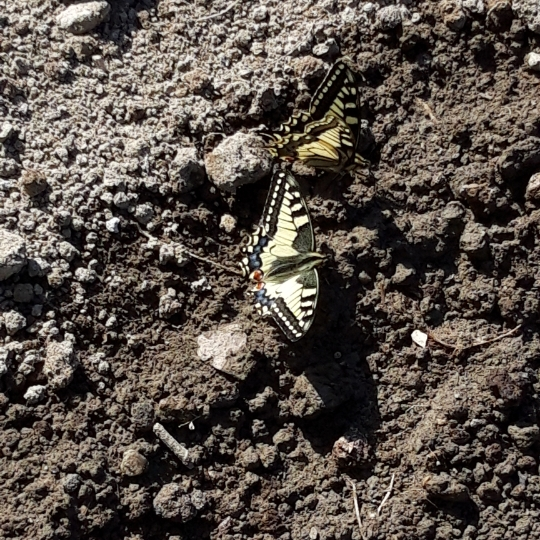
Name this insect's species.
Papilio machaon
